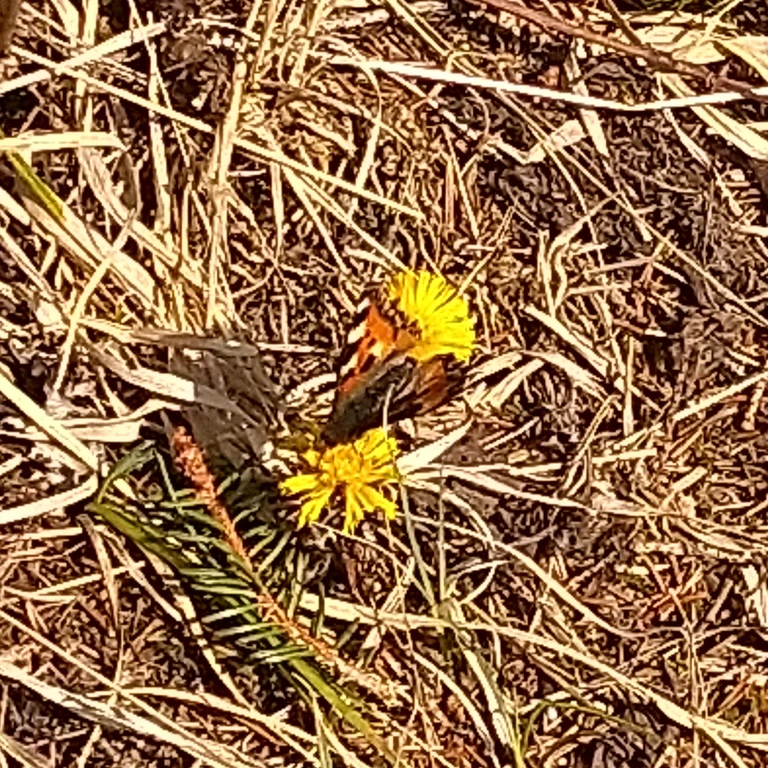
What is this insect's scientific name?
Aglais urticae
